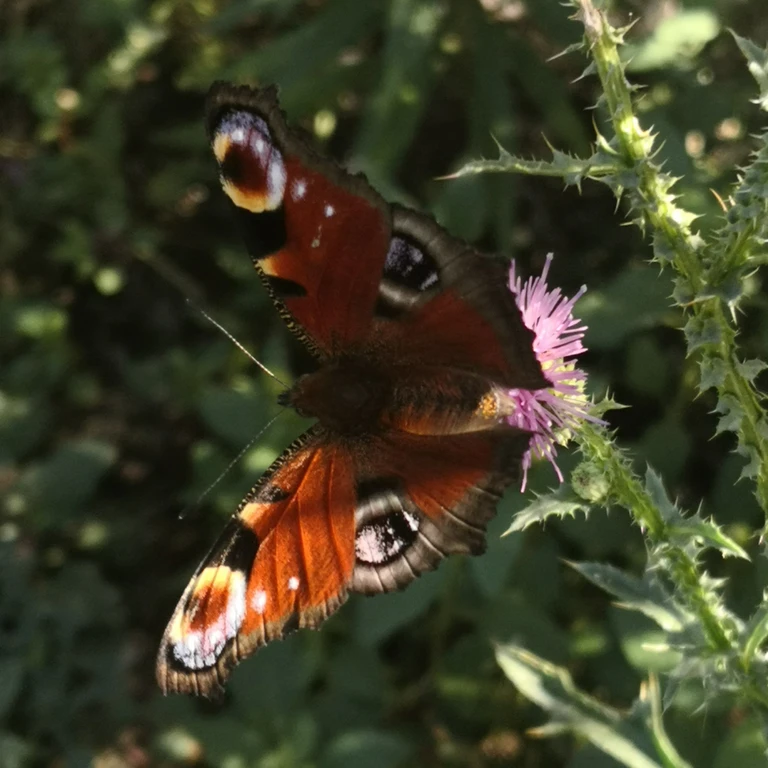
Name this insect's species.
Aglais io
